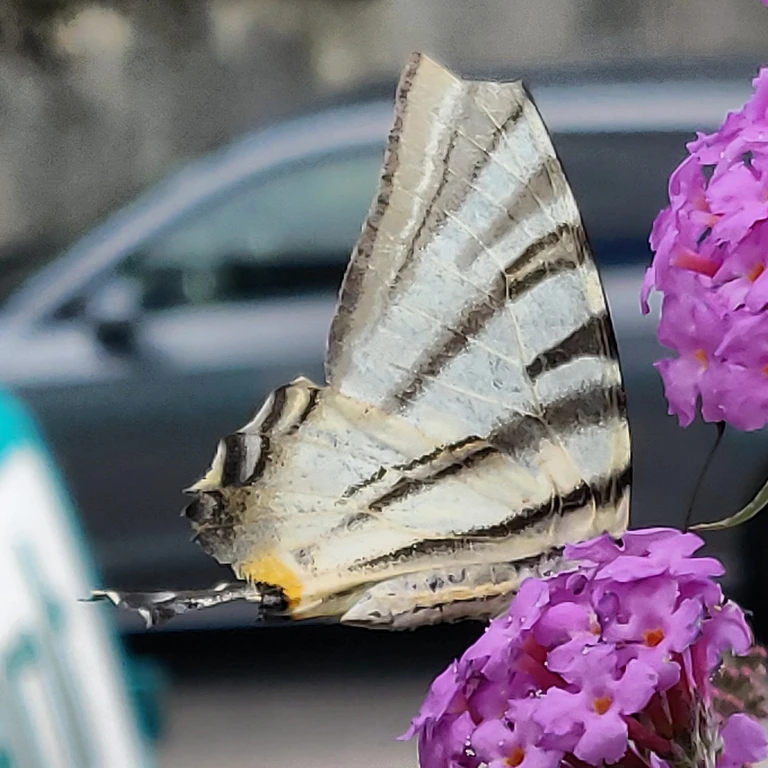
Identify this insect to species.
Iphiclides podalirius
